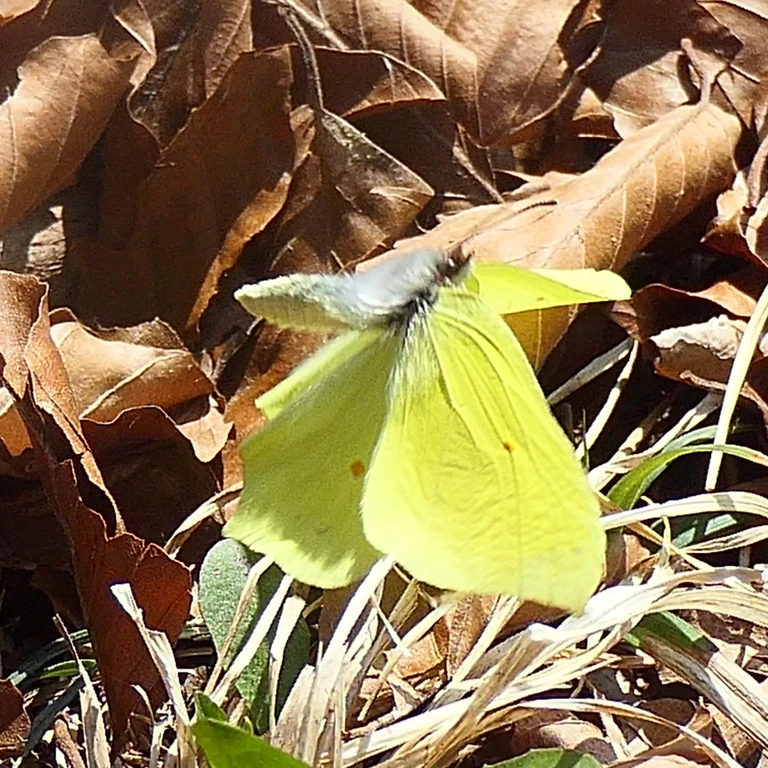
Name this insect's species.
Gonepteryx rhamni
